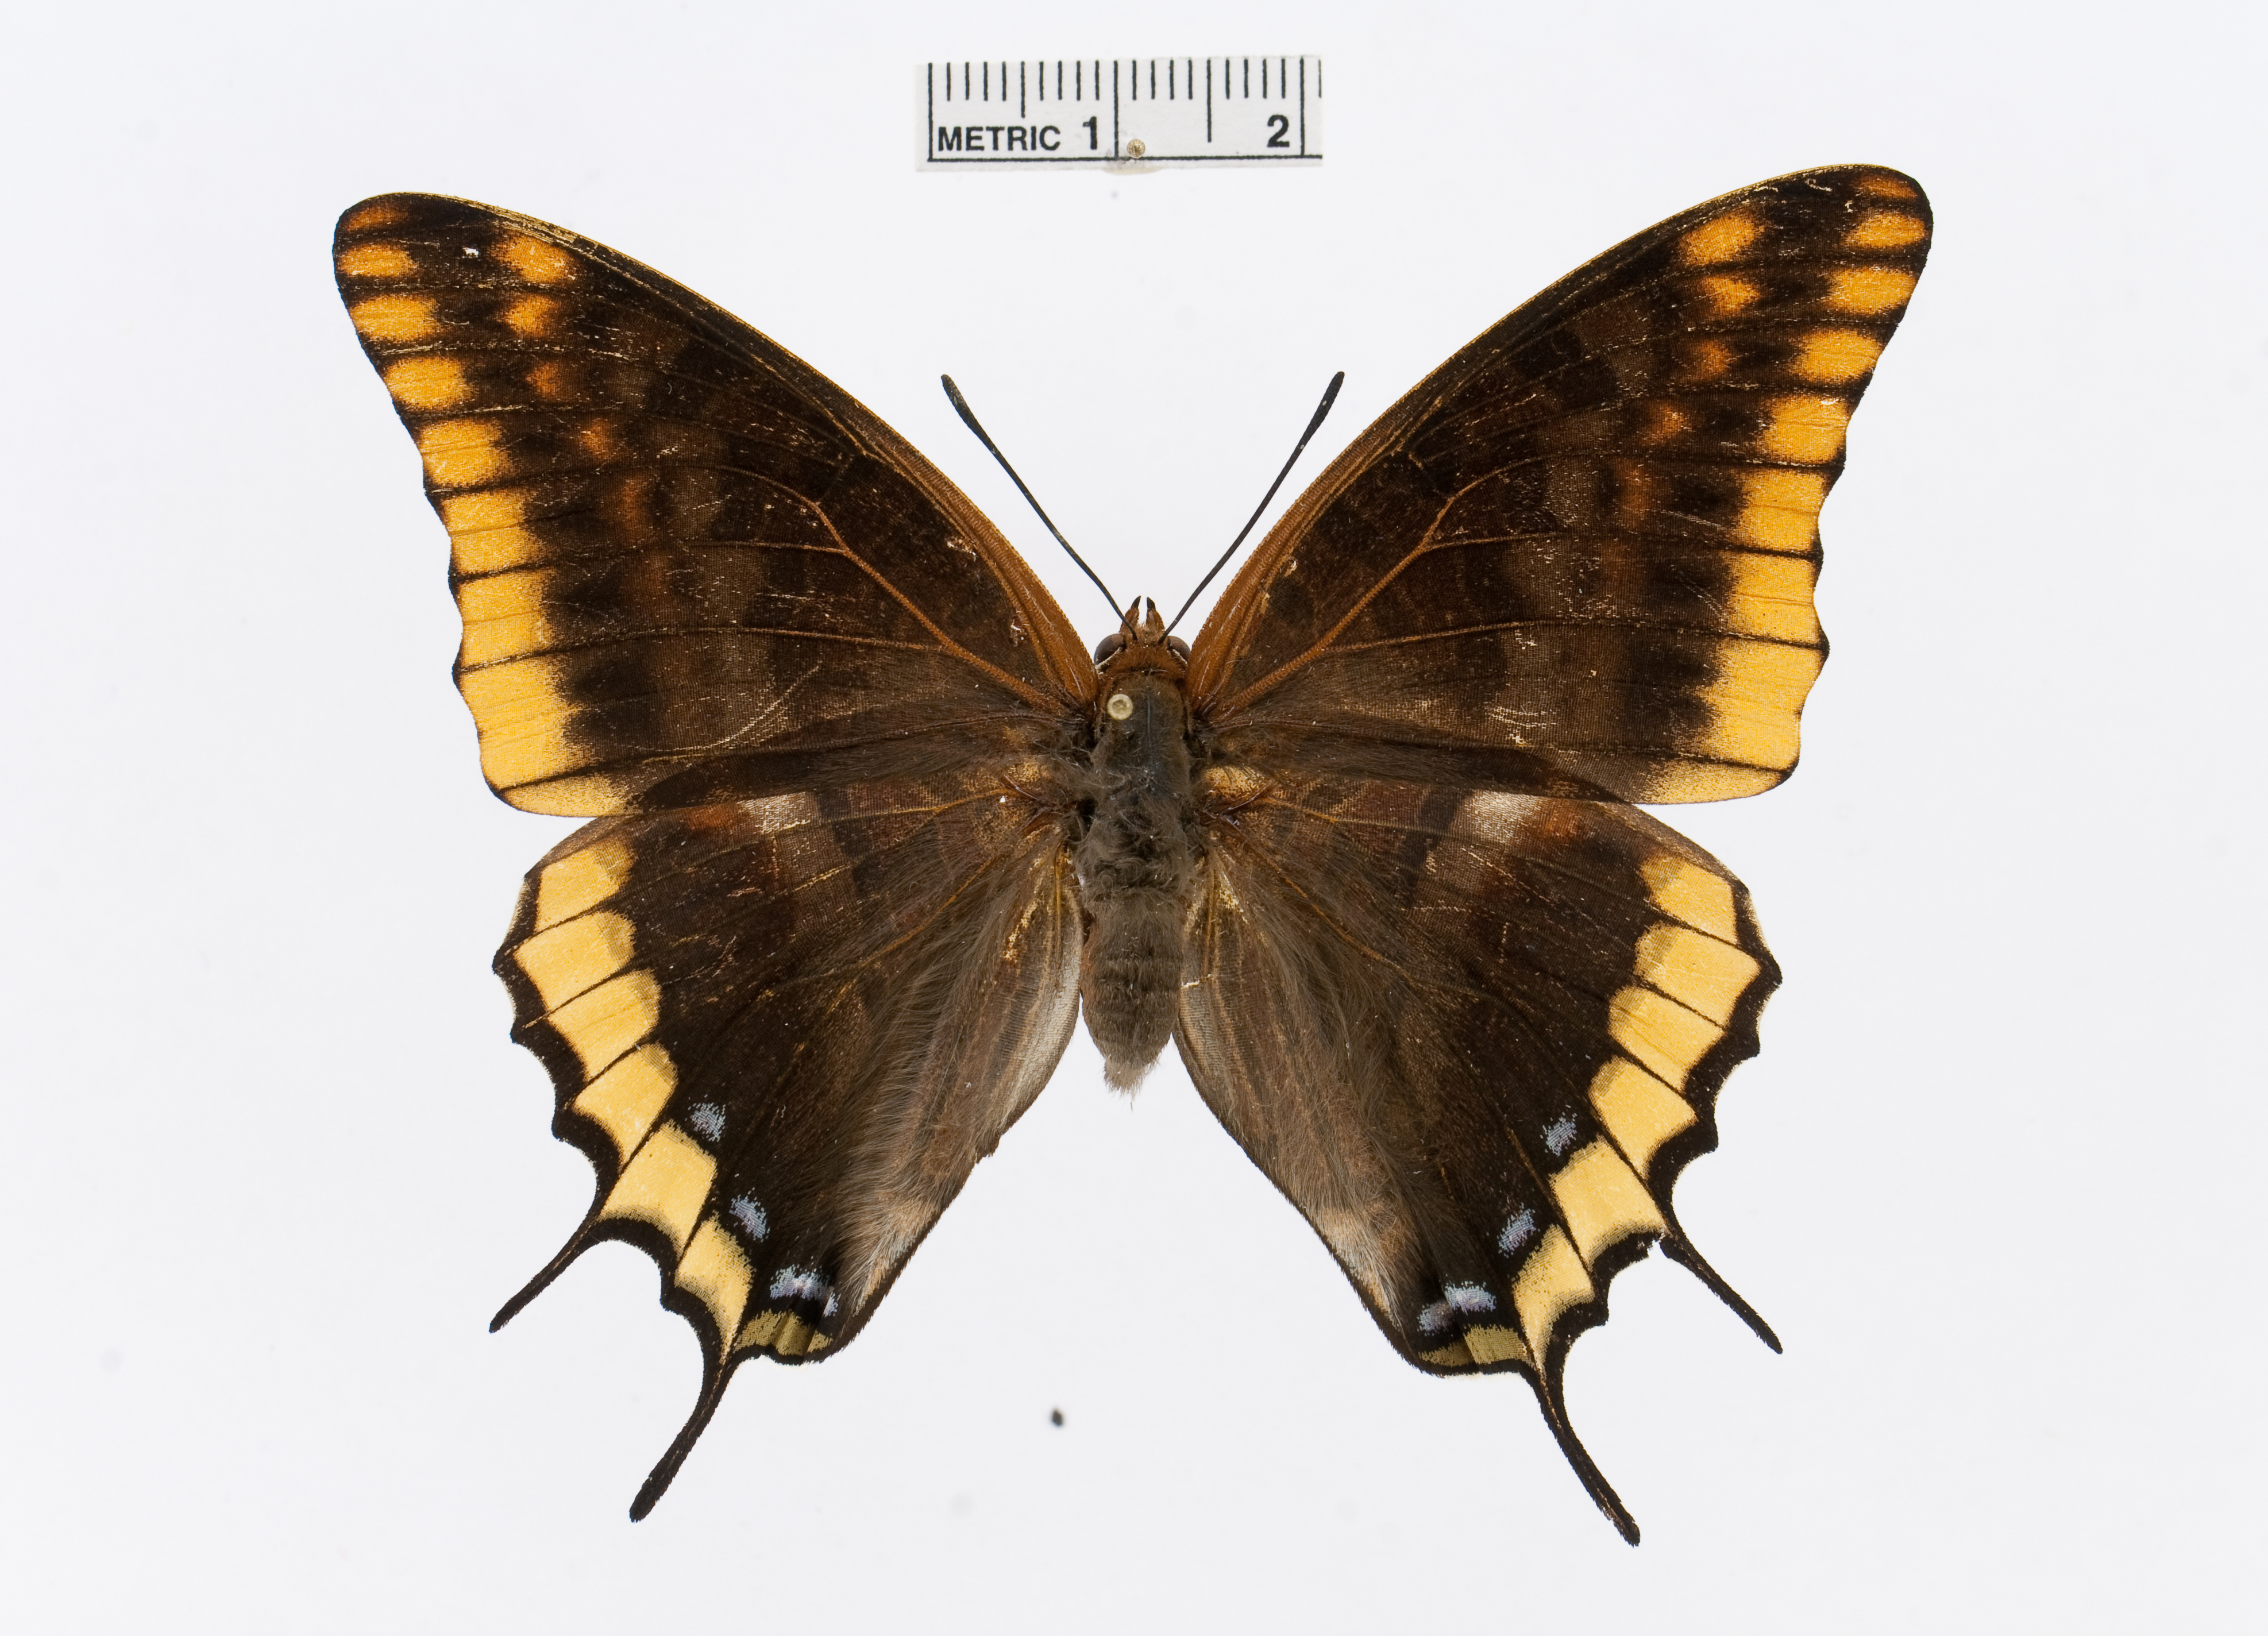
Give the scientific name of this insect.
Charaxes jasius
